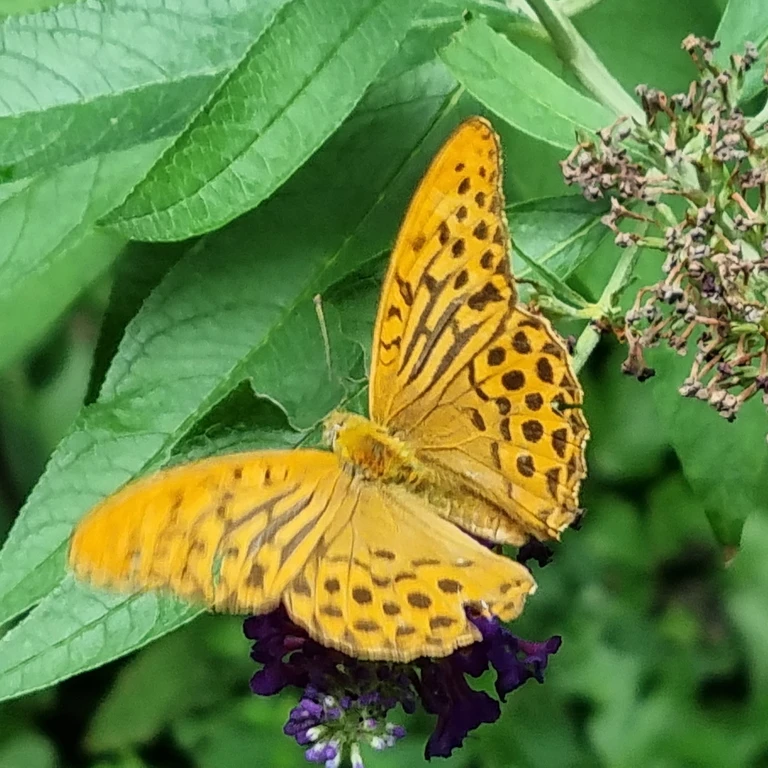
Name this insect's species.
Argynnis paphia
